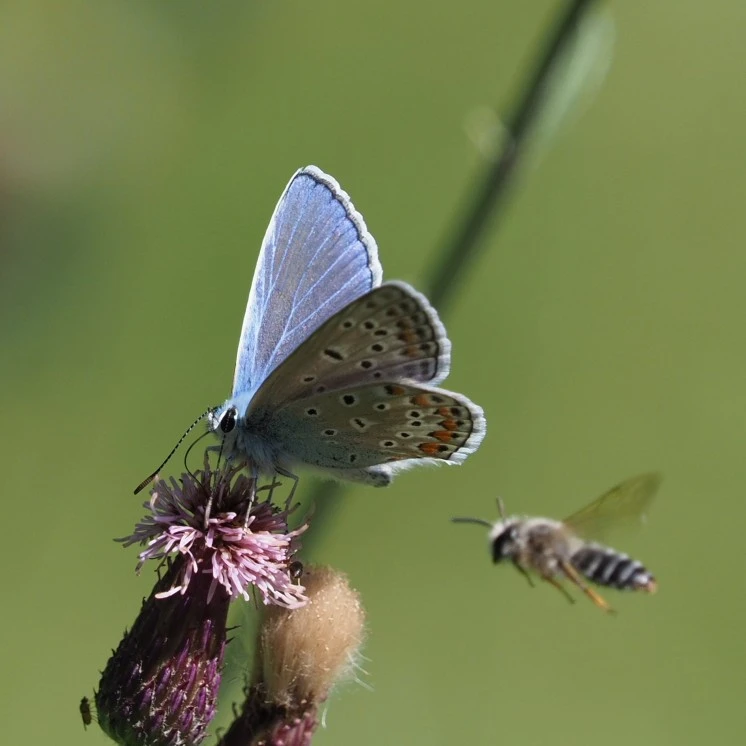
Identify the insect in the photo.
Polyommatus icarus
